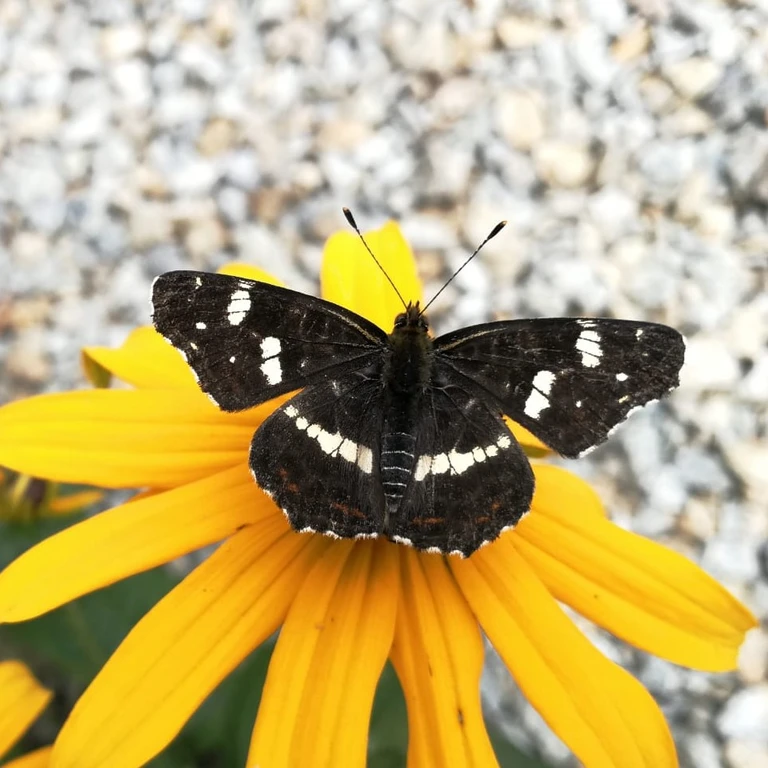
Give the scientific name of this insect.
Araschnia levana
